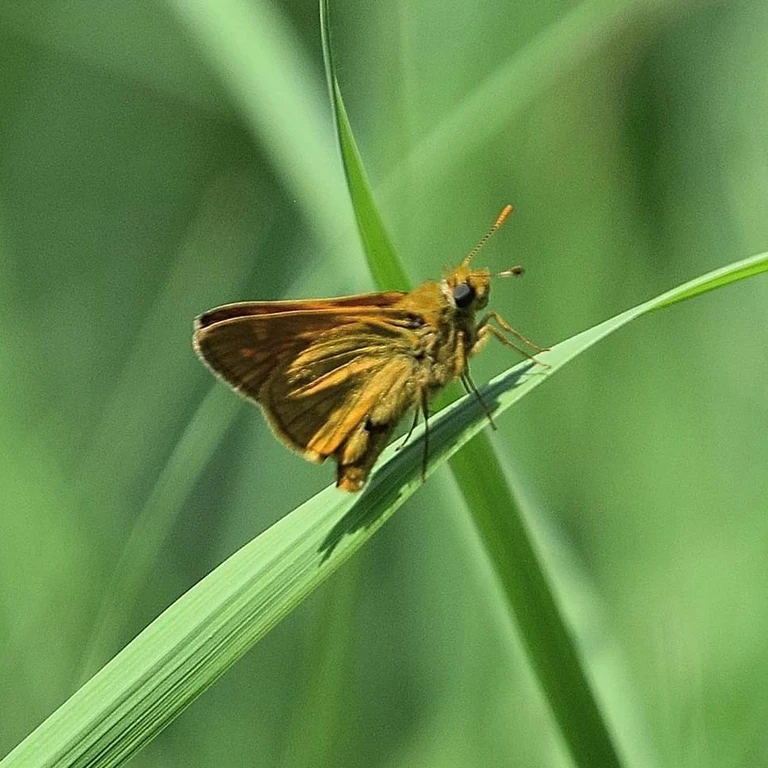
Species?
Ochlodes sylvanus (also Ochlodes venata)
